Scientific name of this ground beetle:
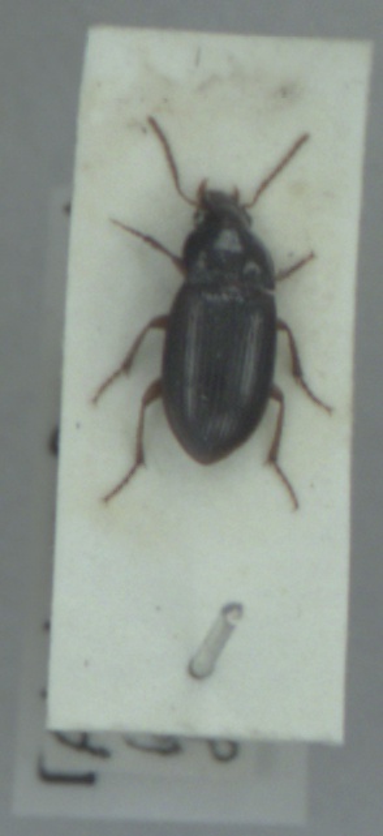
Amara bifrons
